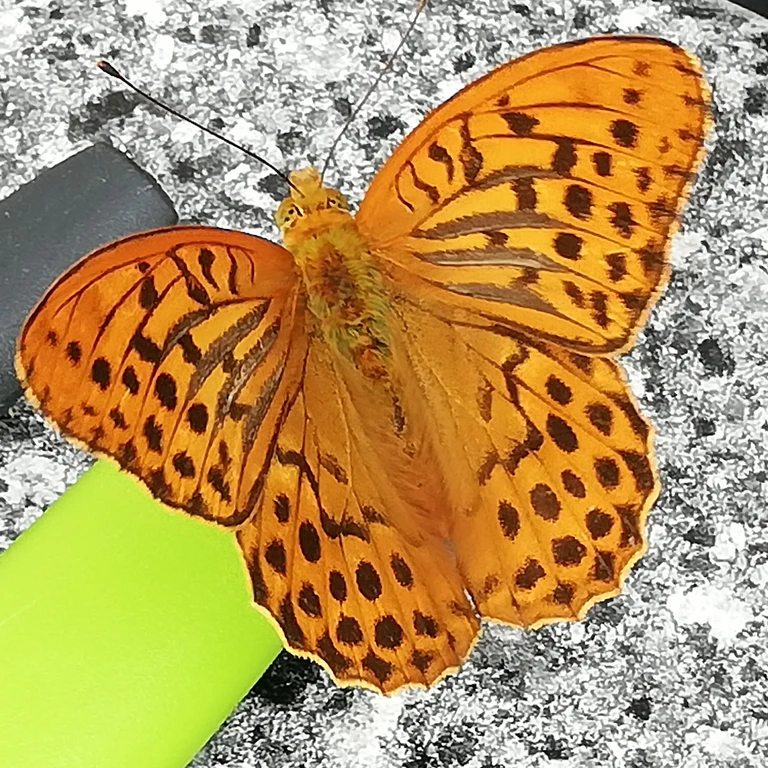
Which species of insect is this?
Argynnis paphia
